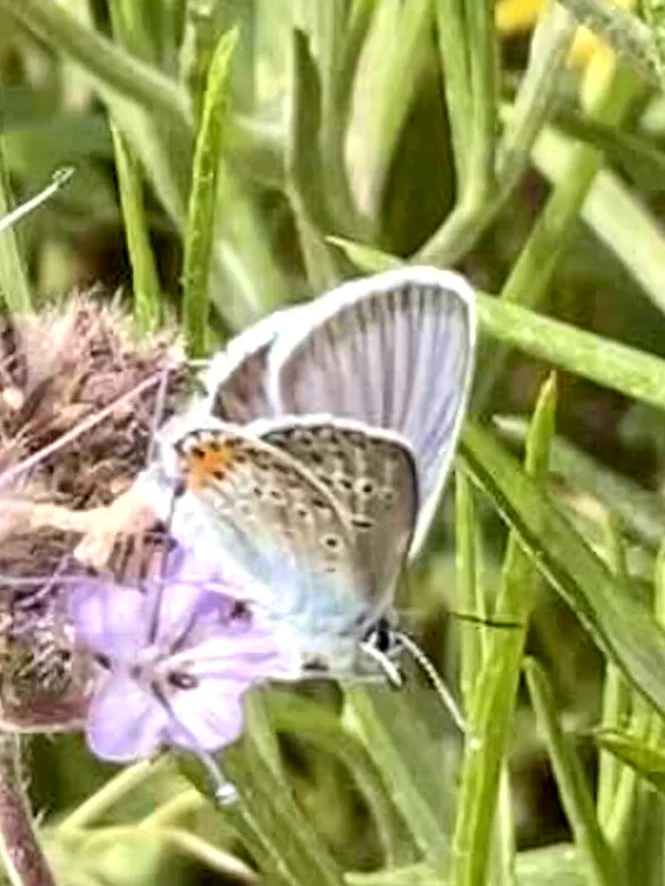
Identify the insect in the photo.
Plebejus argus
